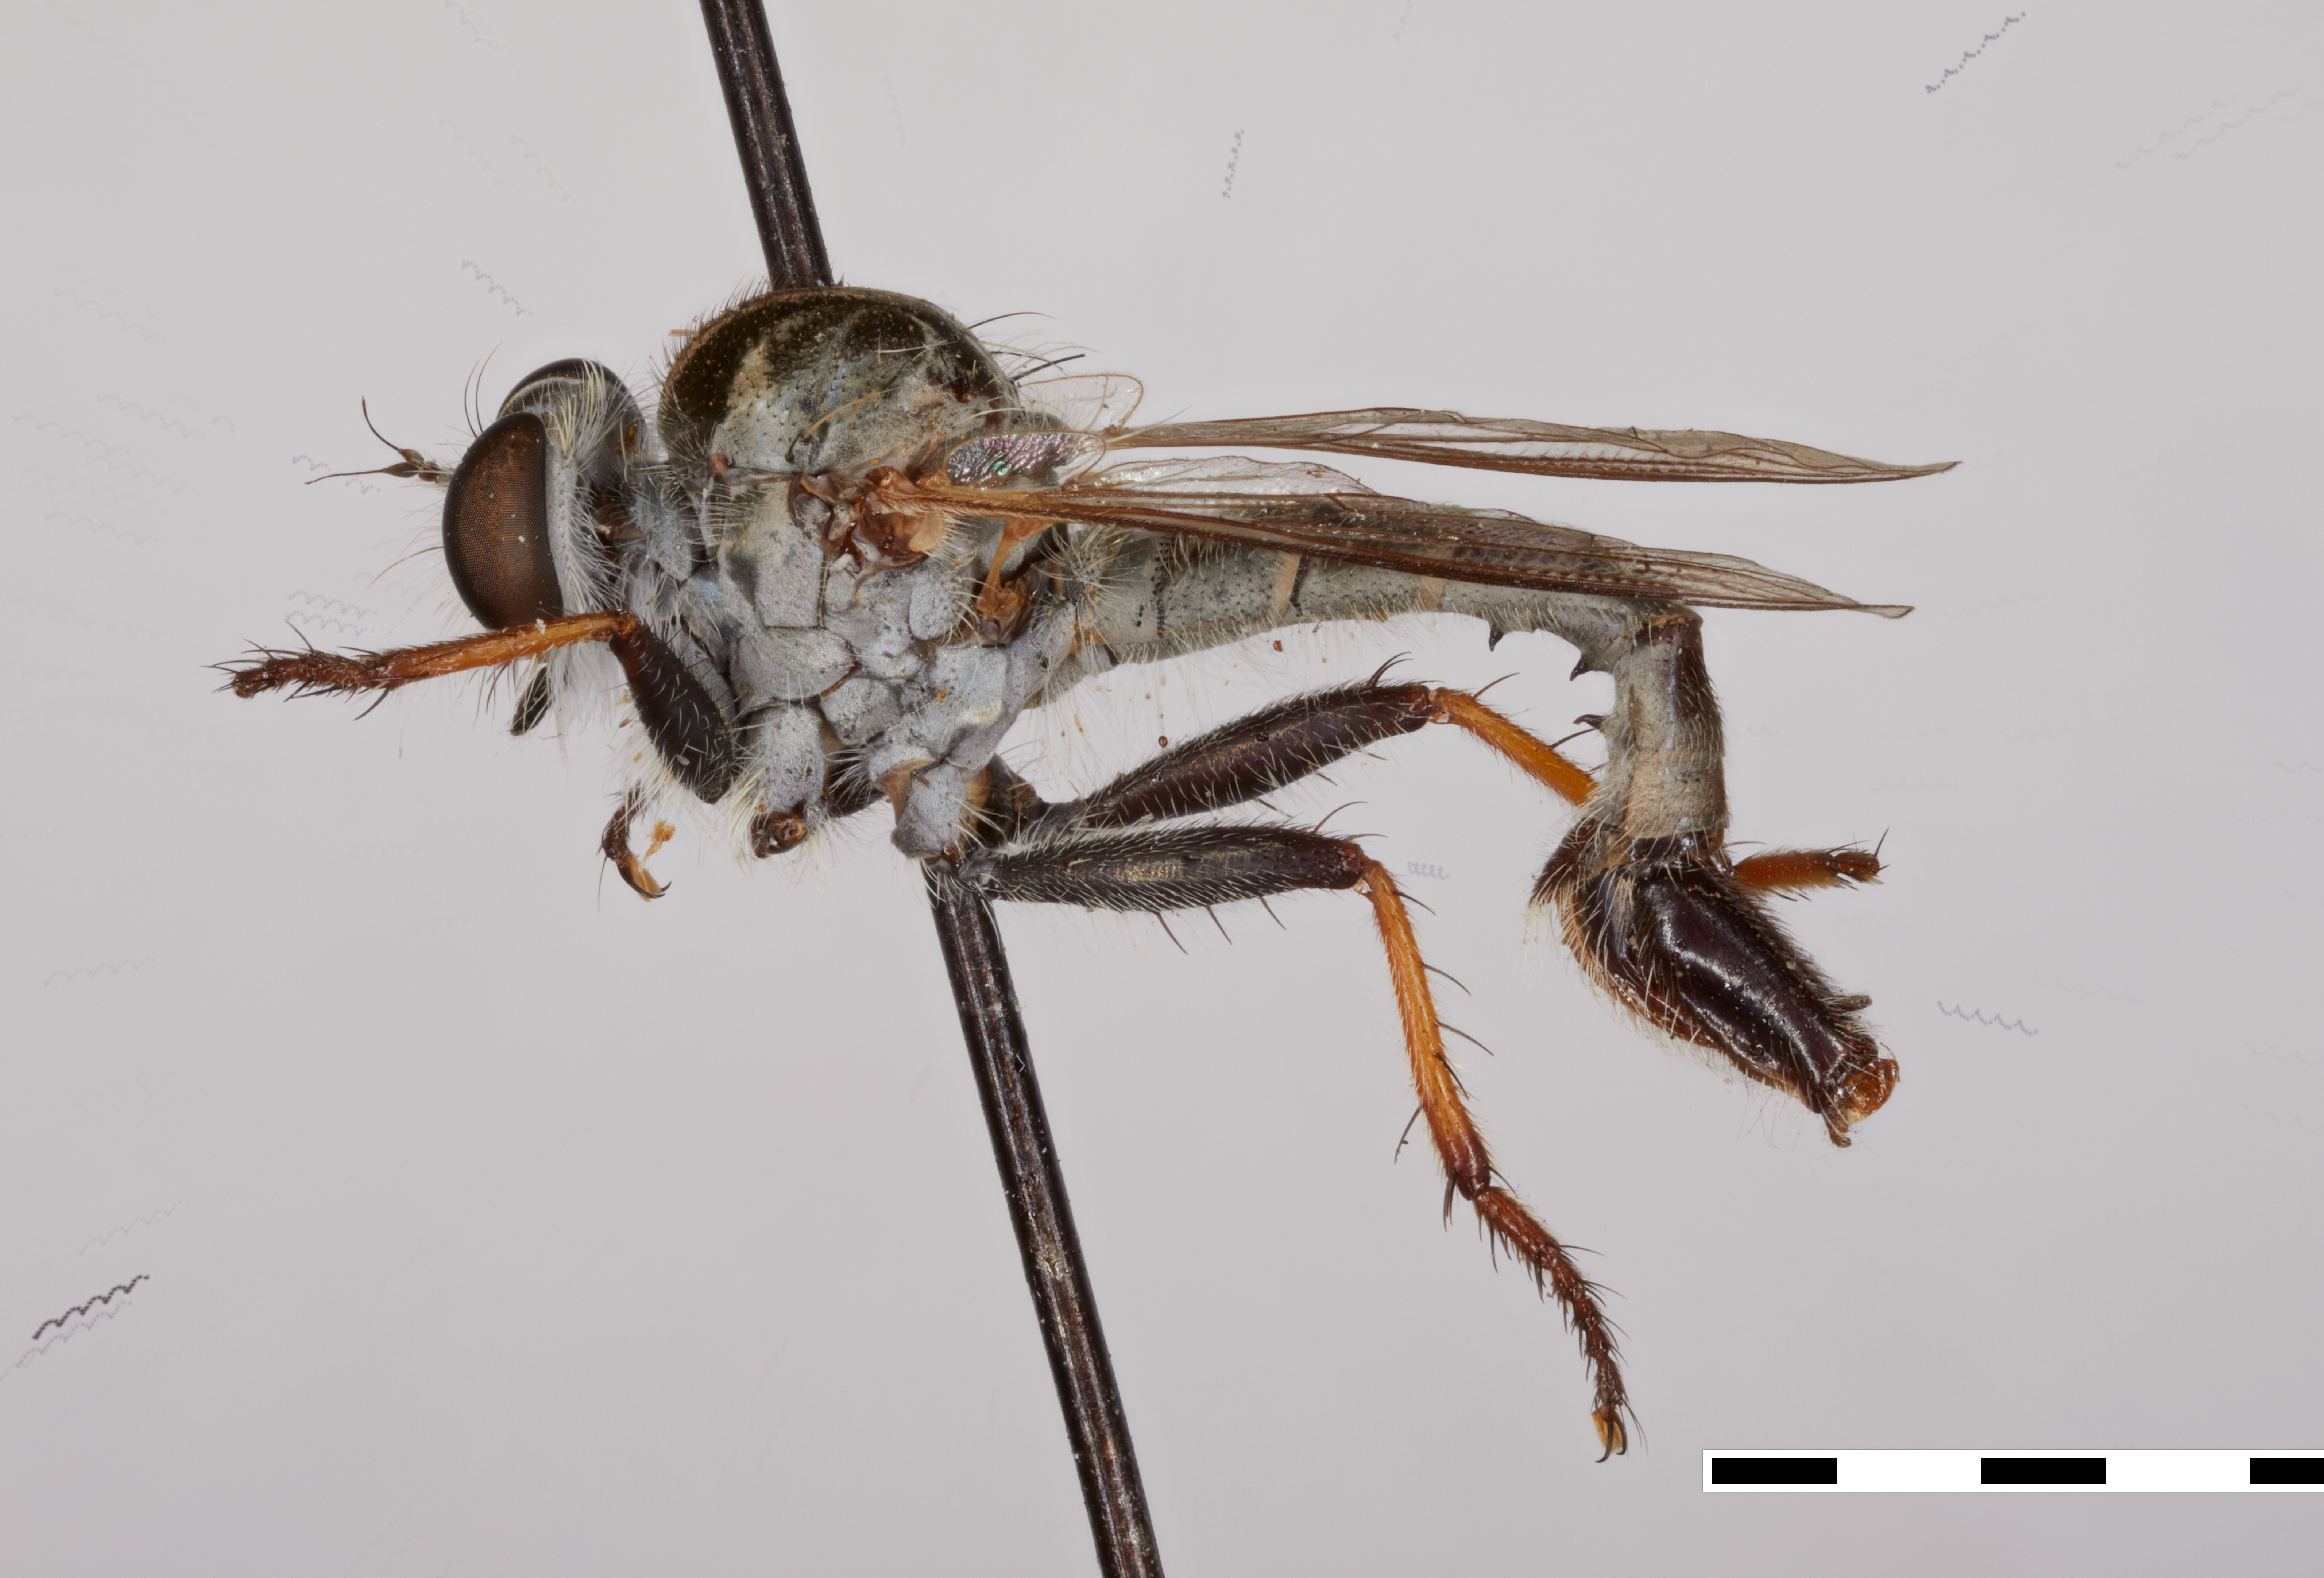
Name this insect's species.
Erax tuberculata
